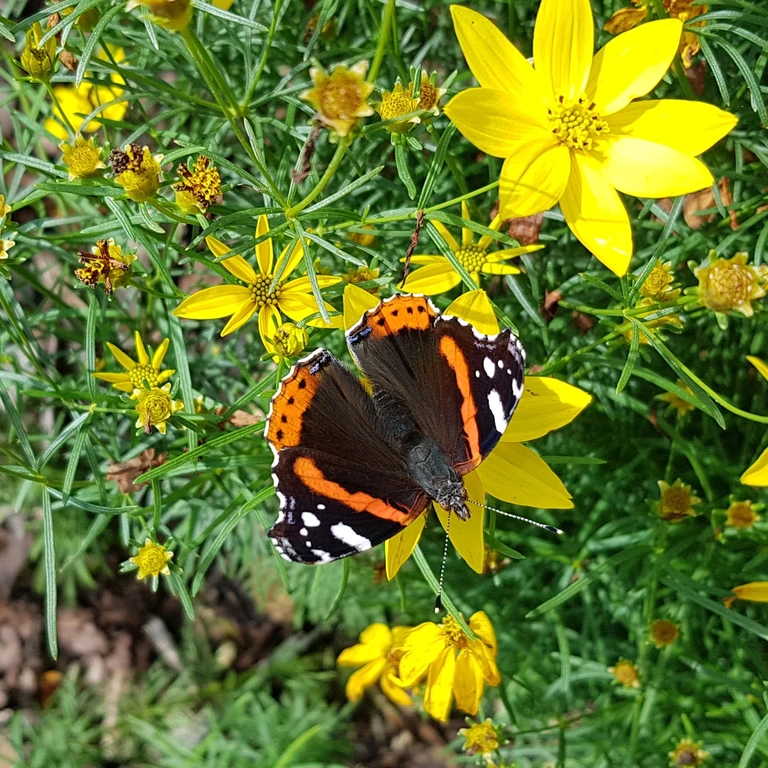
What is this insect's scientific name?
Vanessa atalanta
